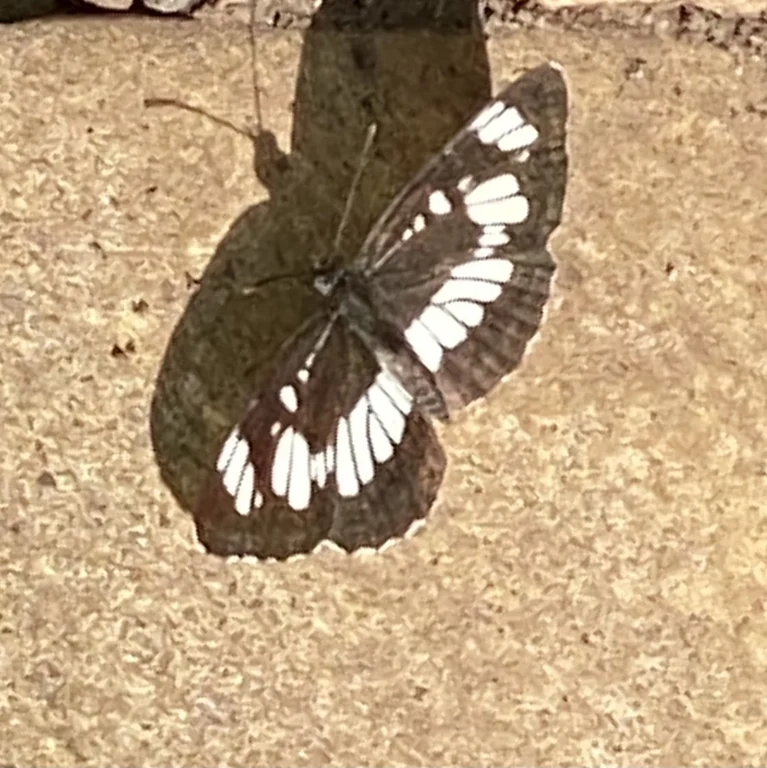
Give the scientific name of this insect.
Neptis rivularis
